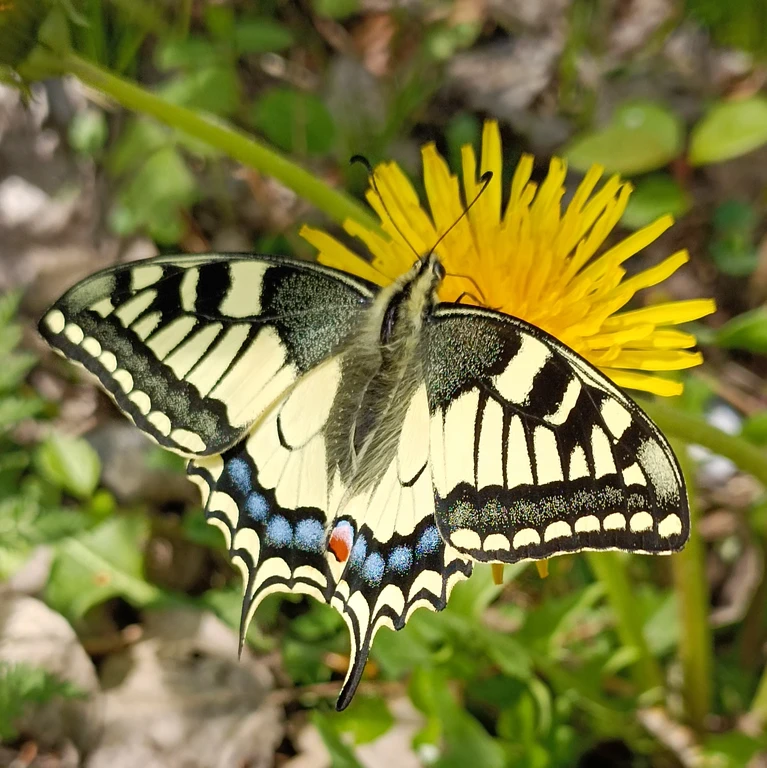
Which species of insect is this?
Papilio machaon
